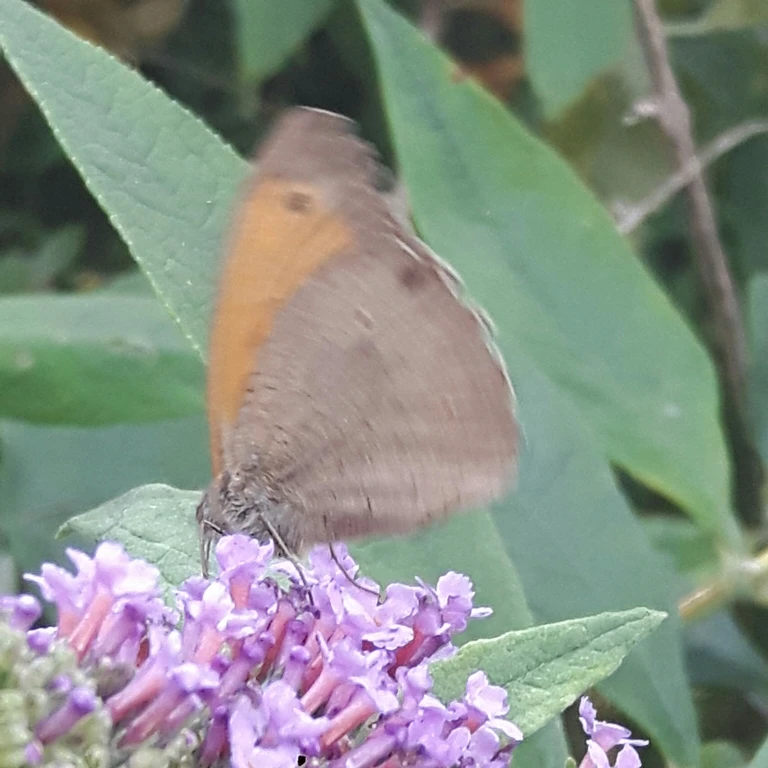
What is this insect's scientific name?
Maniola jurtina
